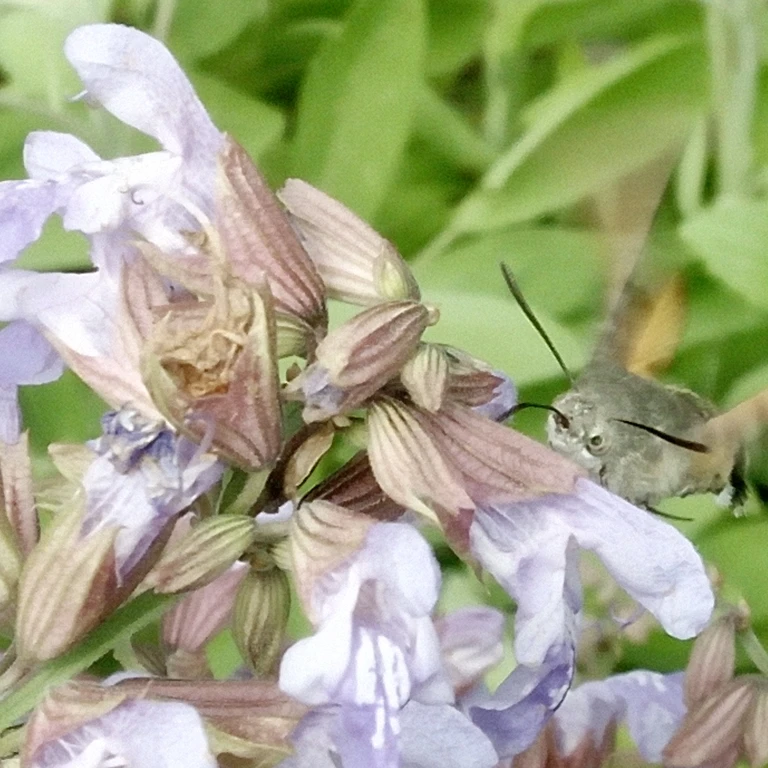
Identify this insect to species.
Macroglossum stellatarum
